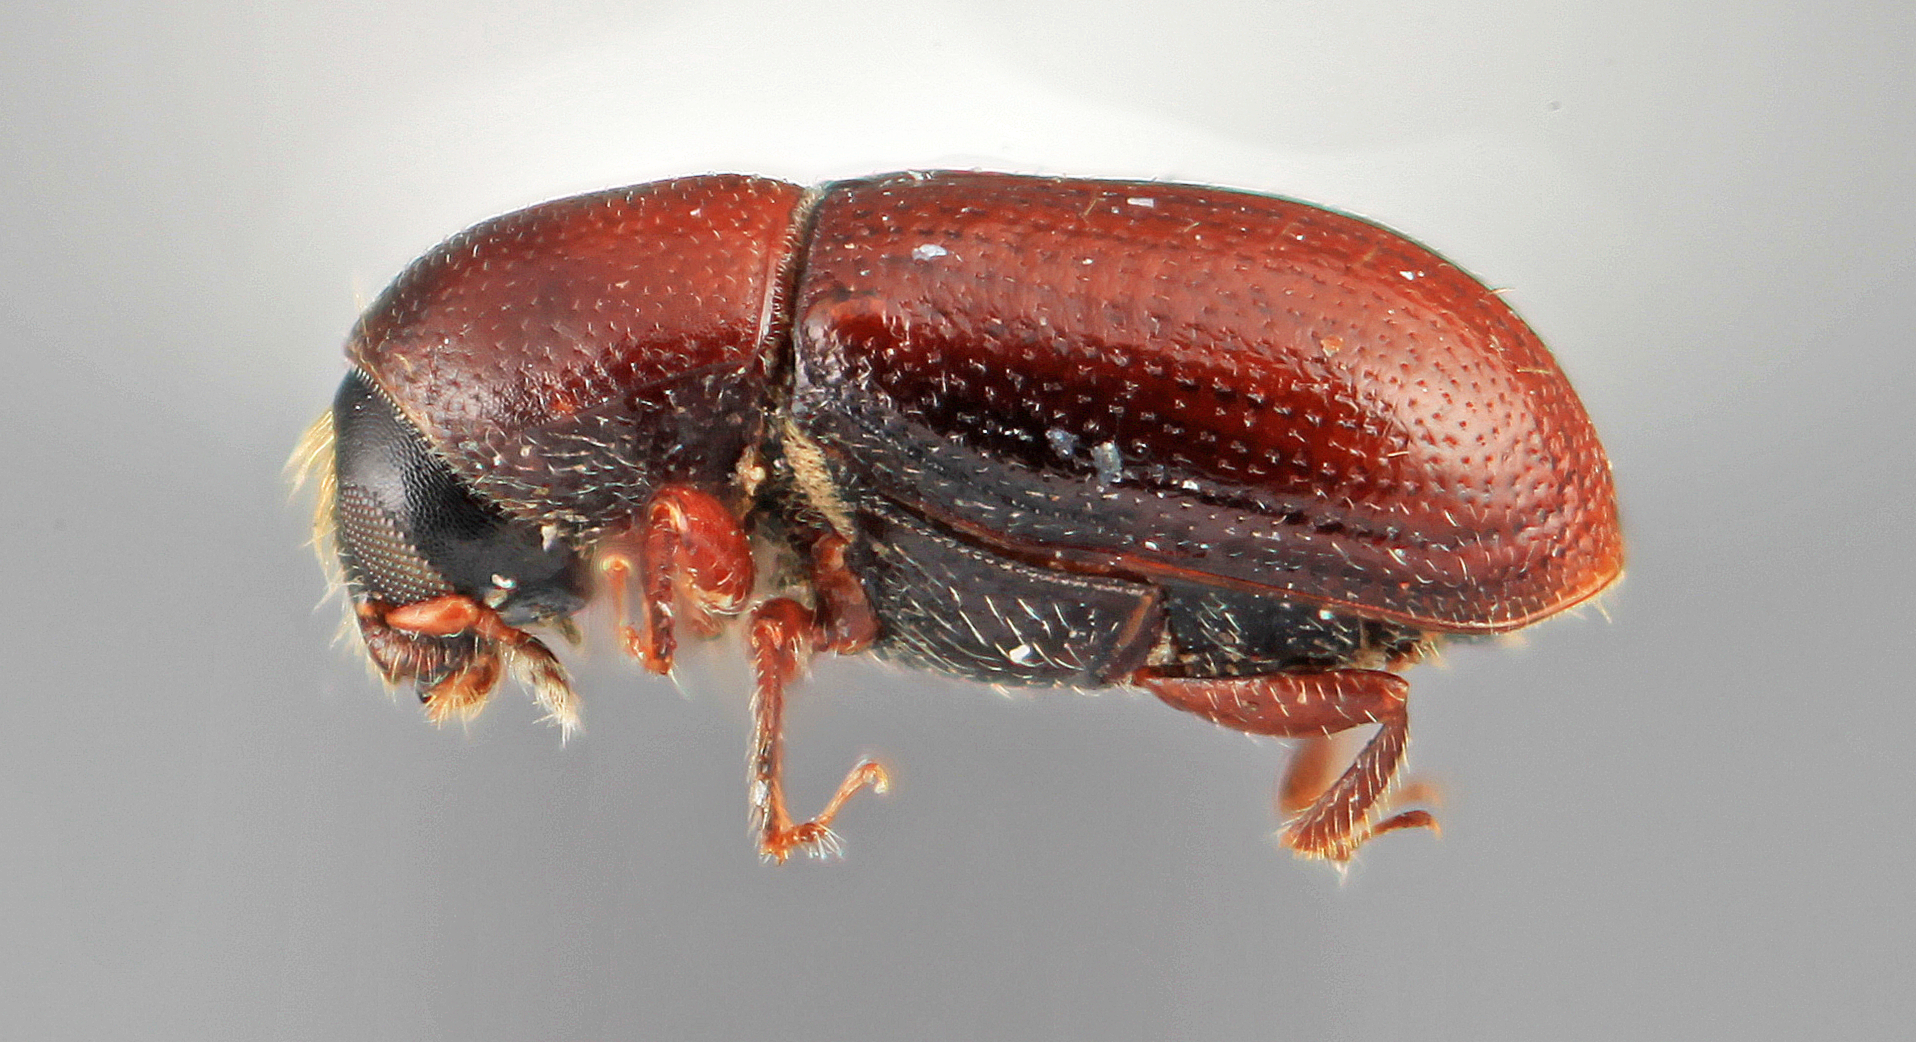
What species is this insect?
Scolytodes irazuensis
